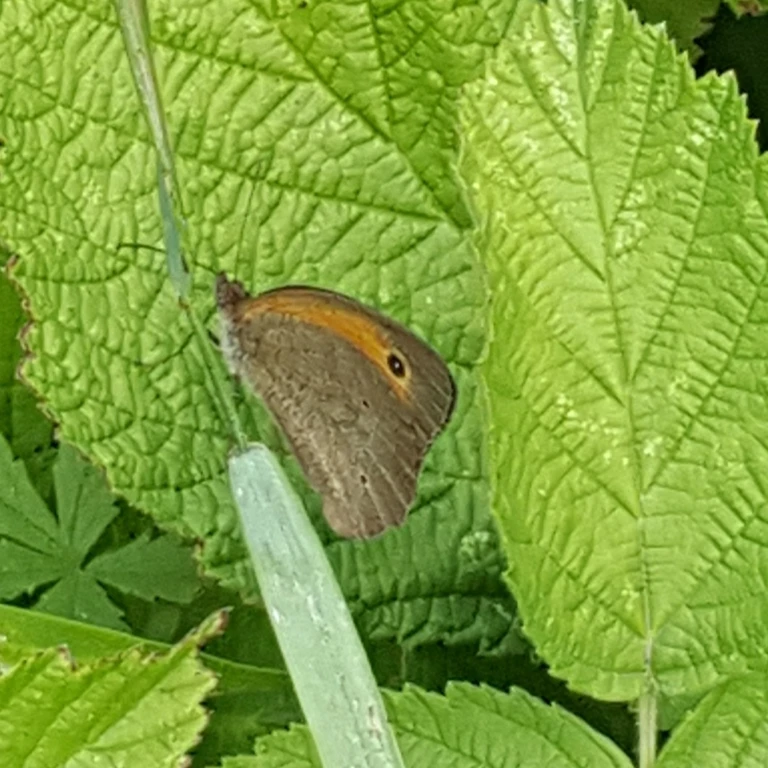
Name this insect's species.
Maniola jurtina
